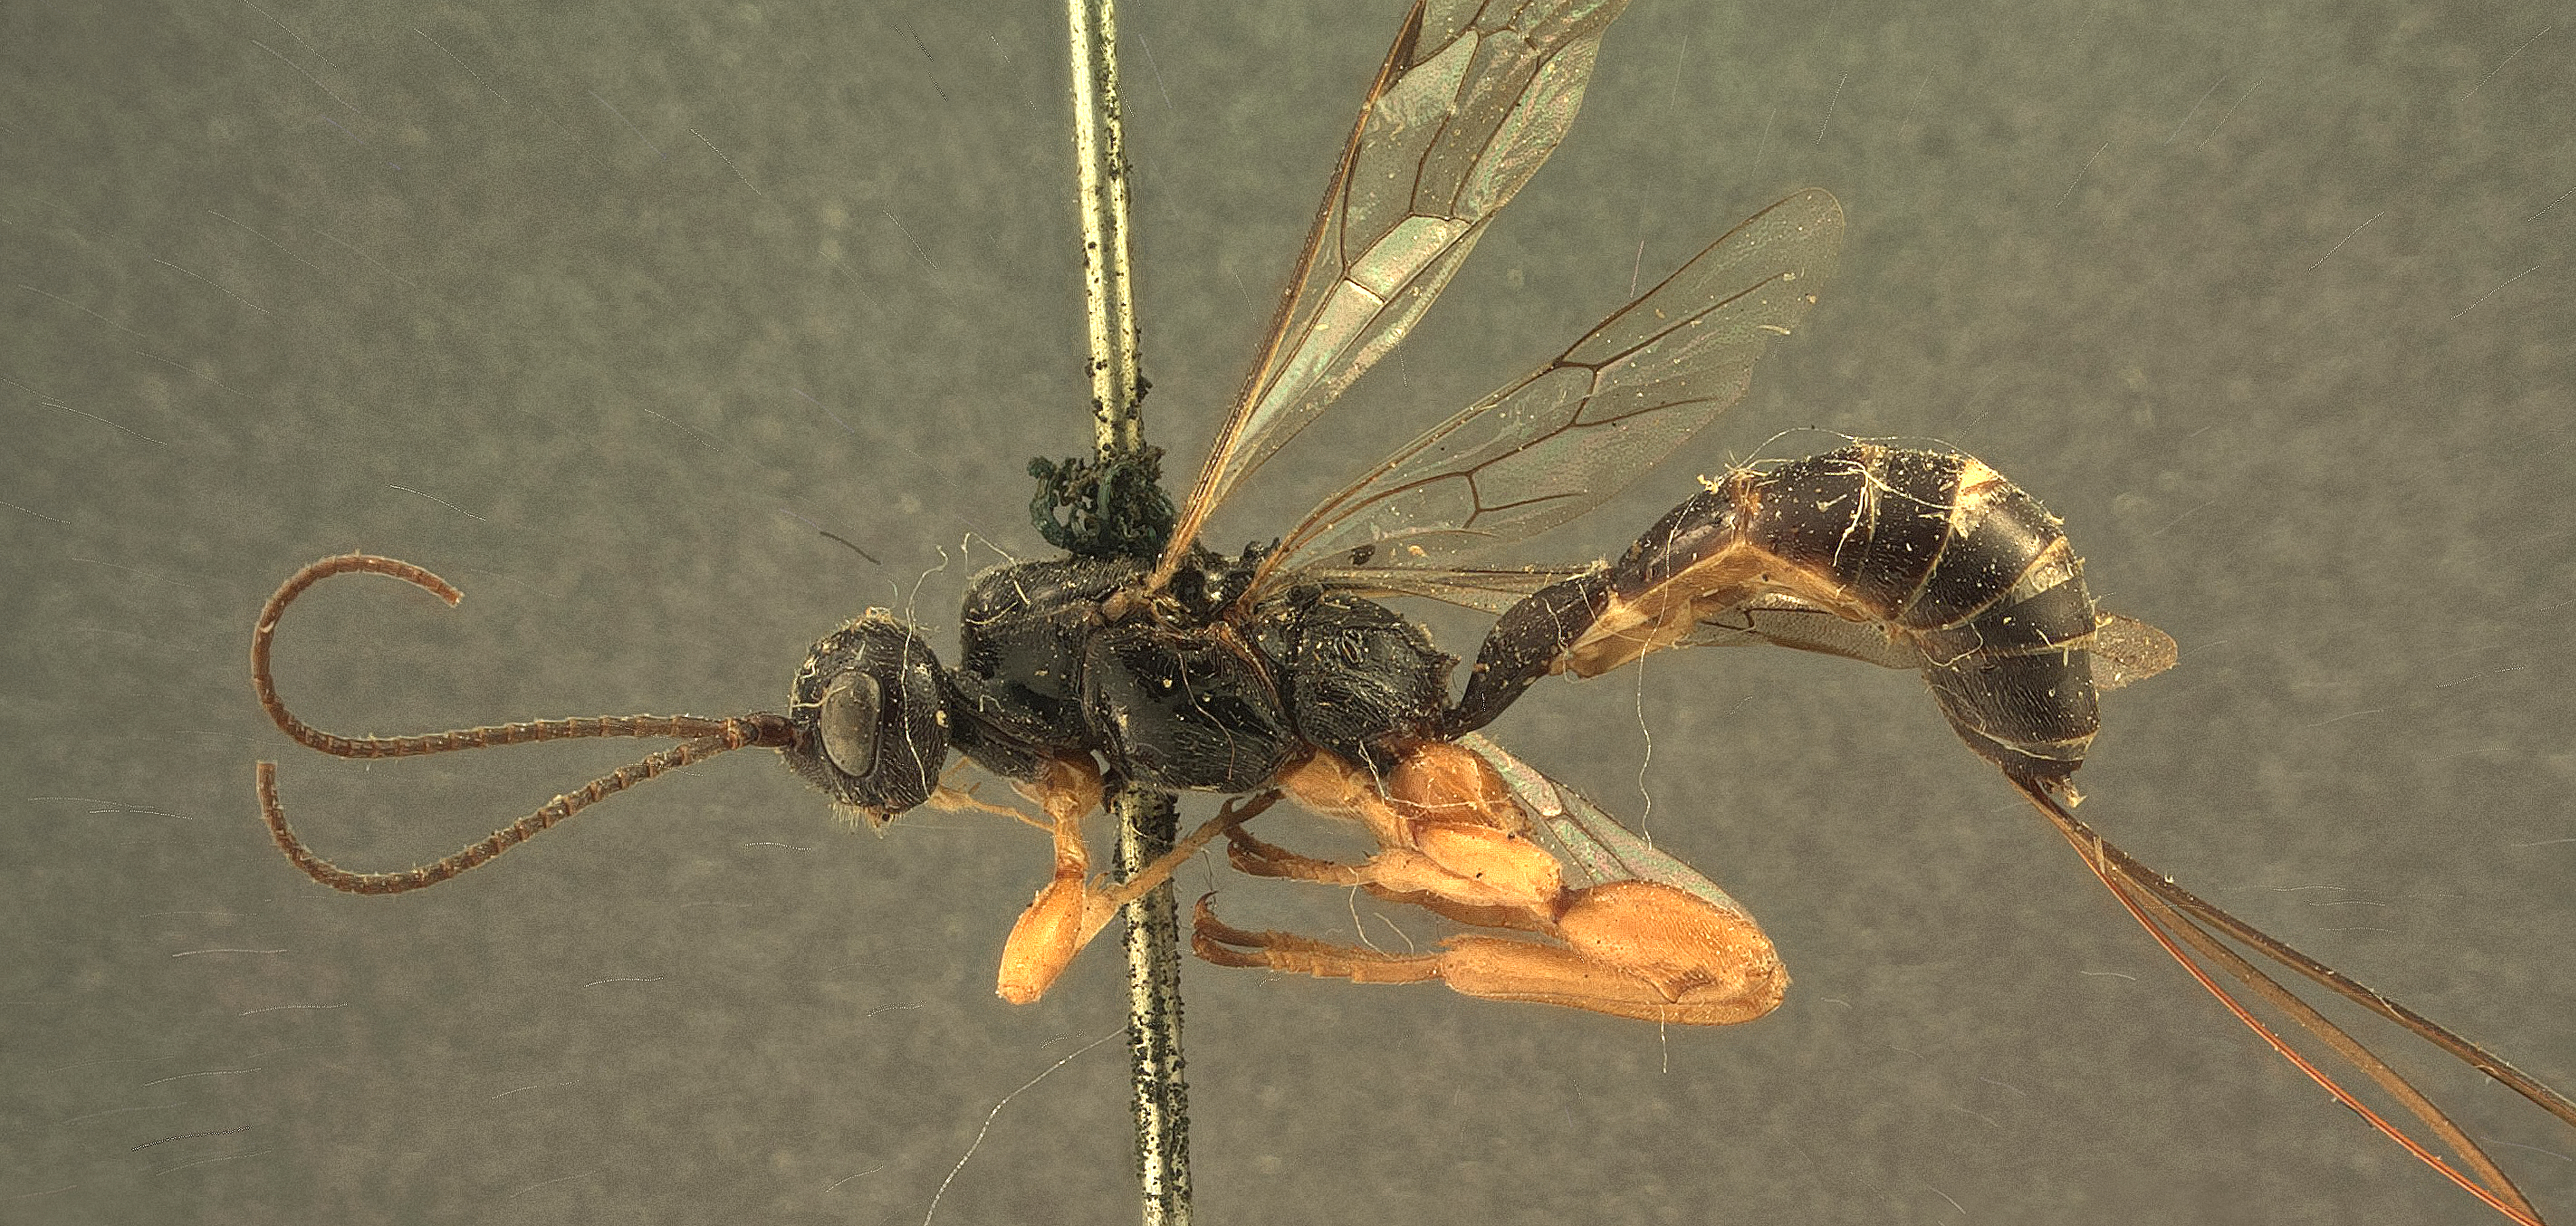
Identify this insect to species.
Odontomerus errans
